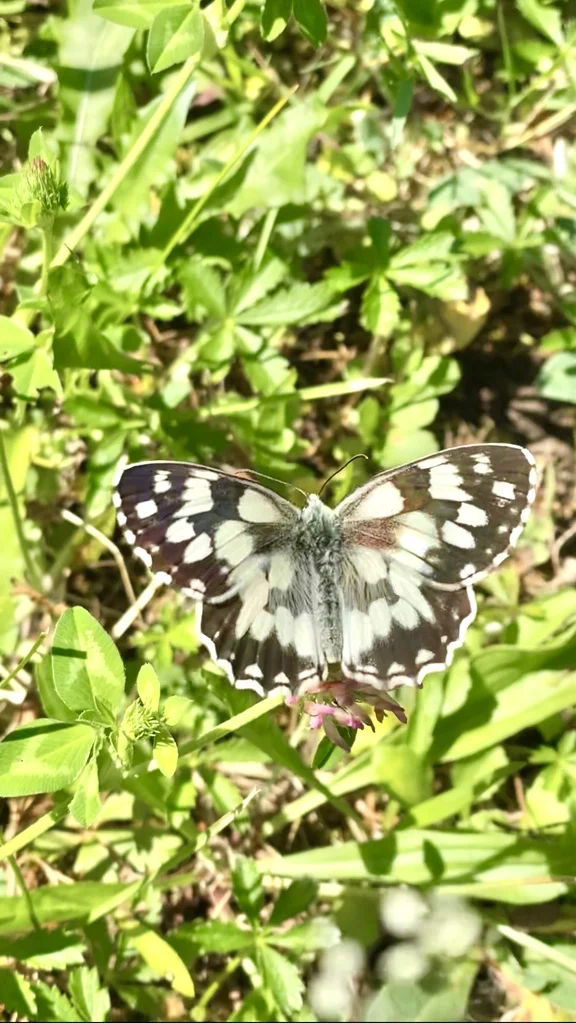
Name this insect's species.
Melanargia galathea
